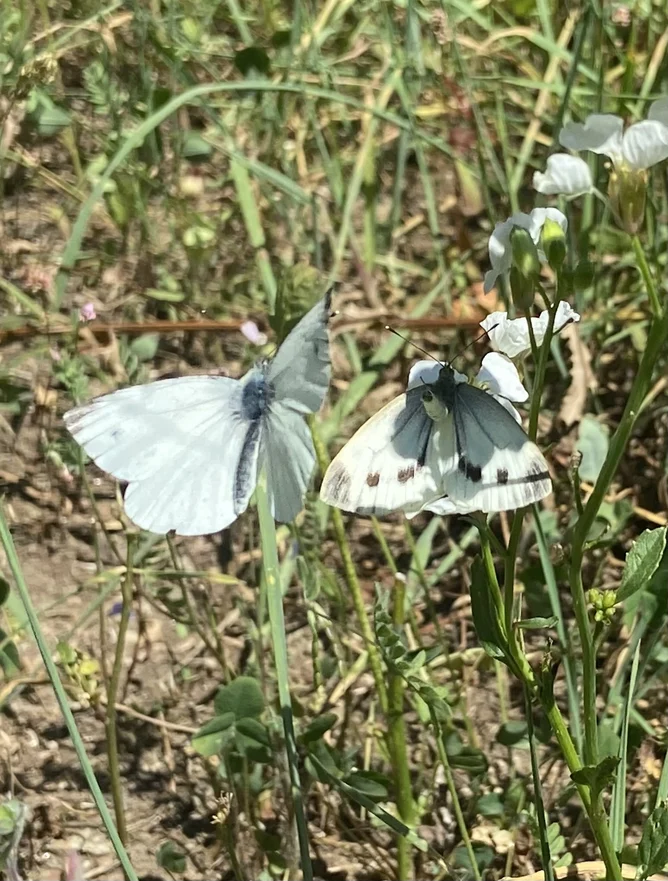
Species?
Pieris napi
